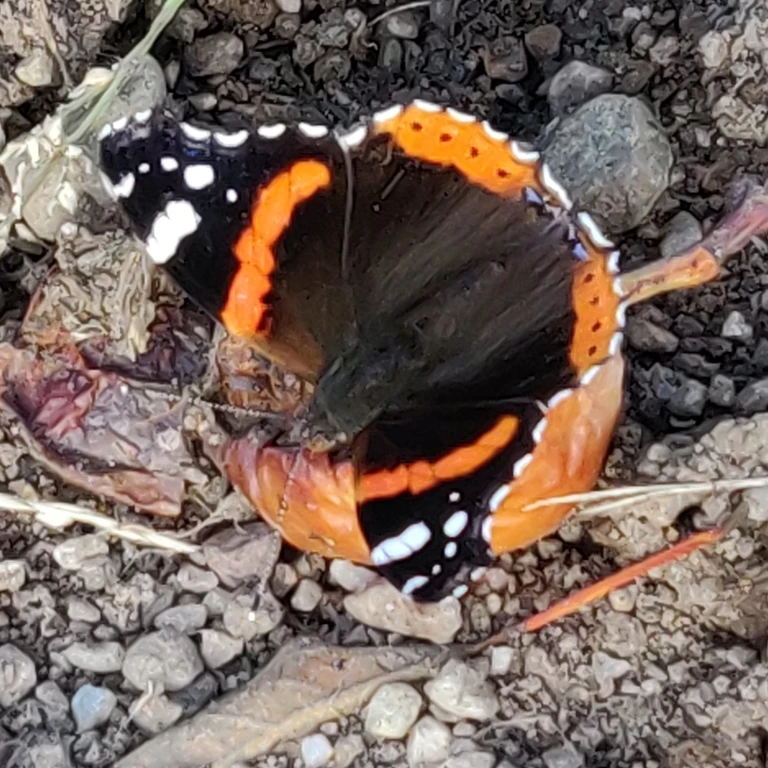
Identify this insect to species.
Vanessa atalanta
